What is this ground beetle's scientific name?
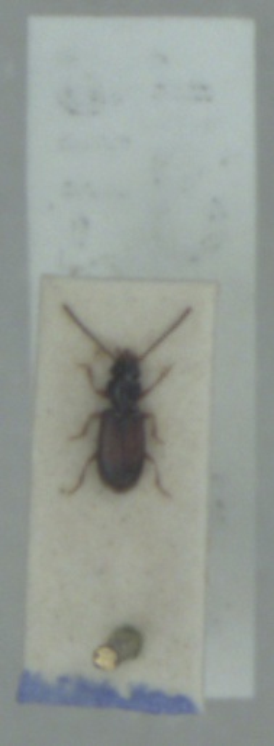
Perileptus areolatus
